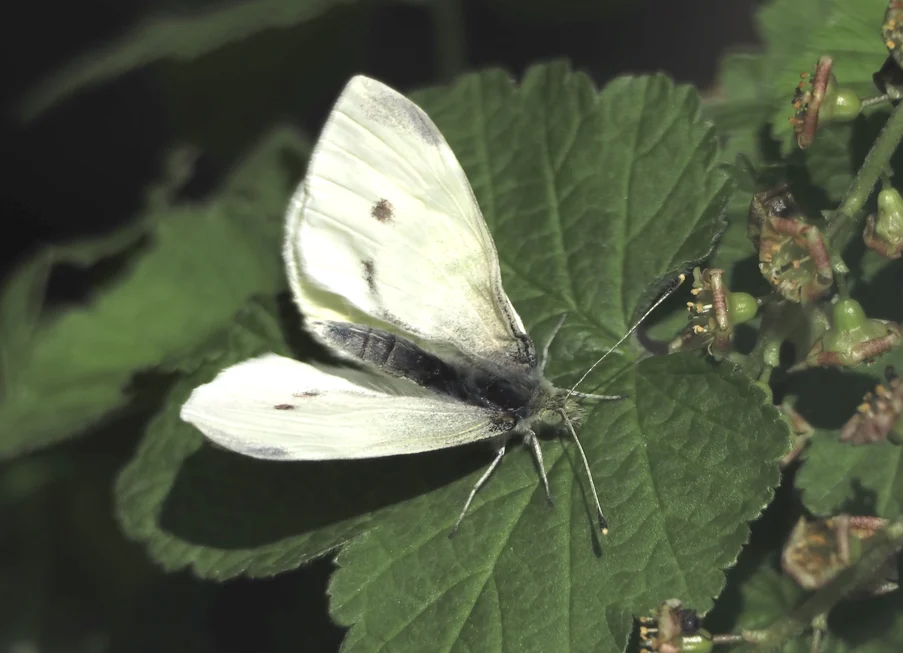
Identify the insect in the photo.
Pieris rapae
